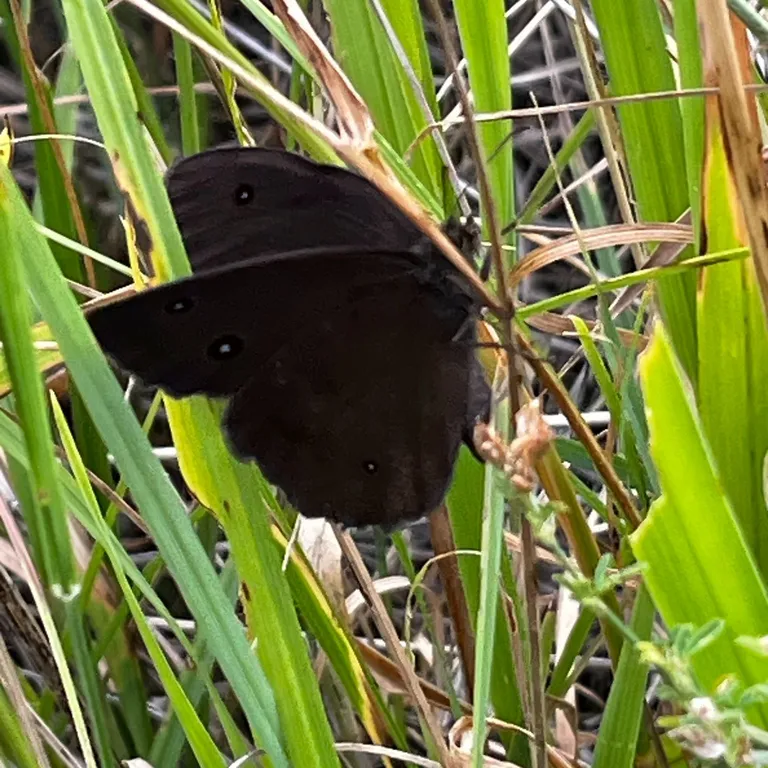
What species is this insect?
Minois dryas
